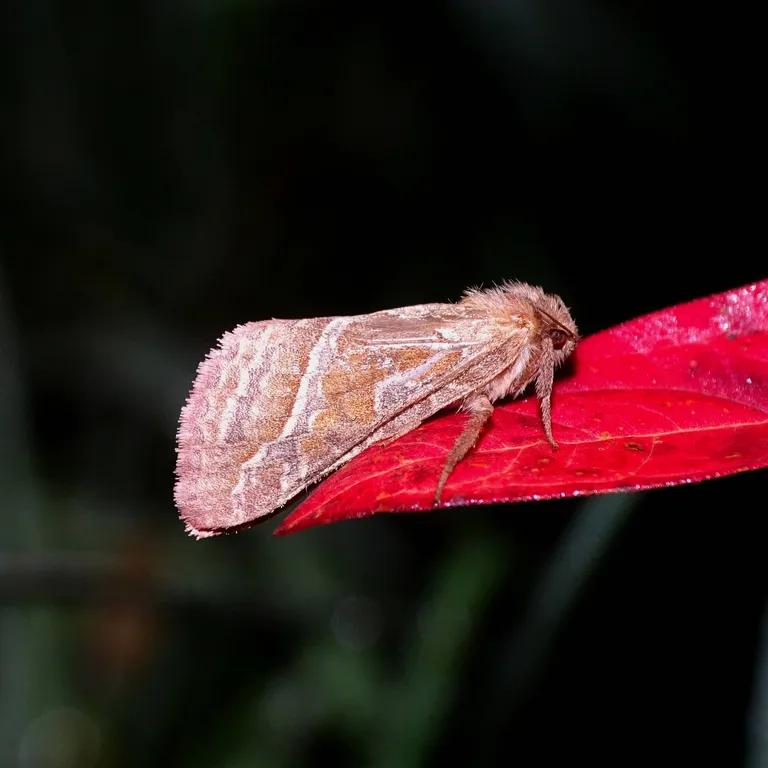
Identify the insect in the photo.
Triodia sylvina
